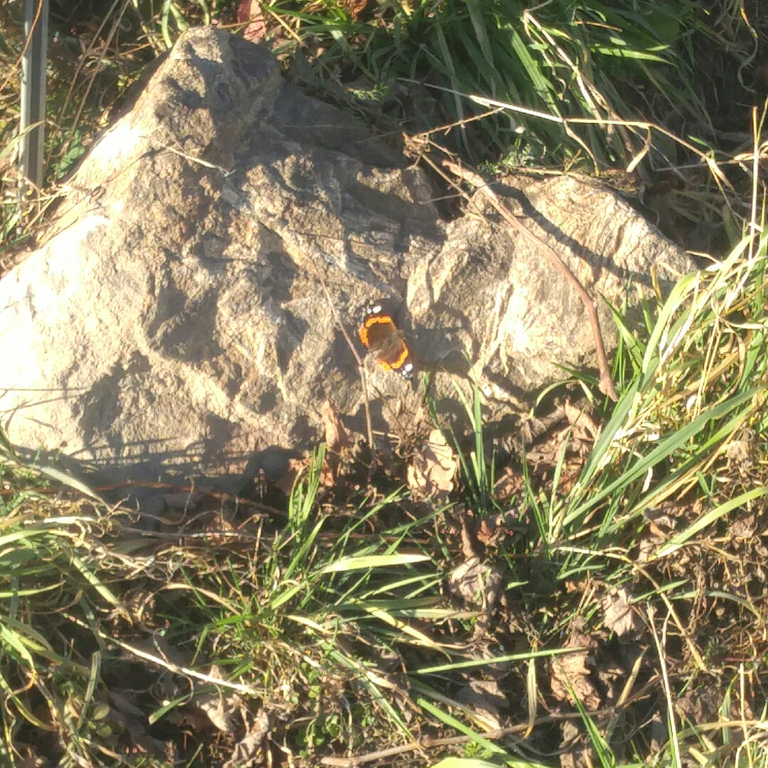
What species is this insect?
Vanessa atalanta
